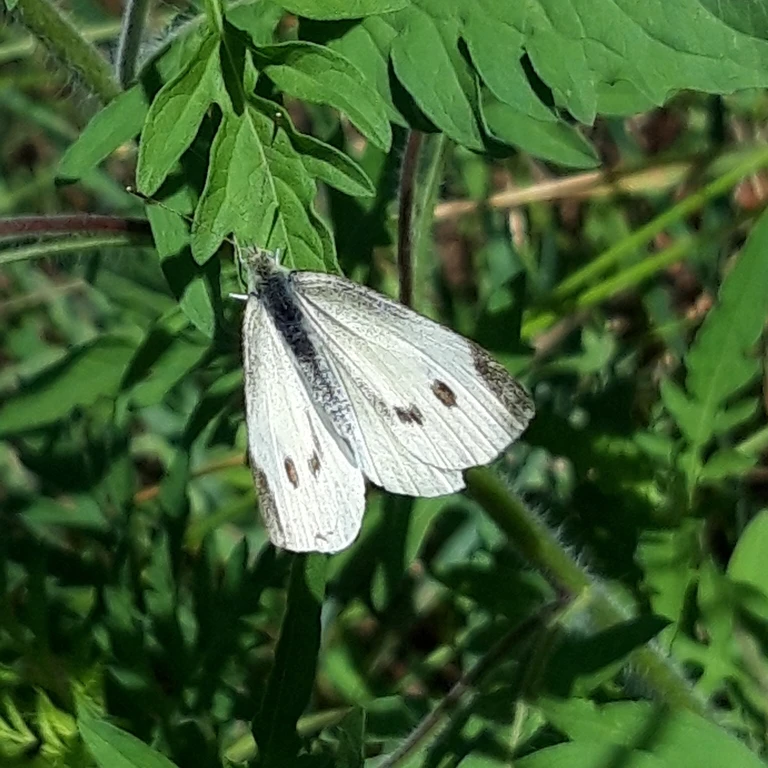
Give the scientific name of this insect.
Pieris rapae
